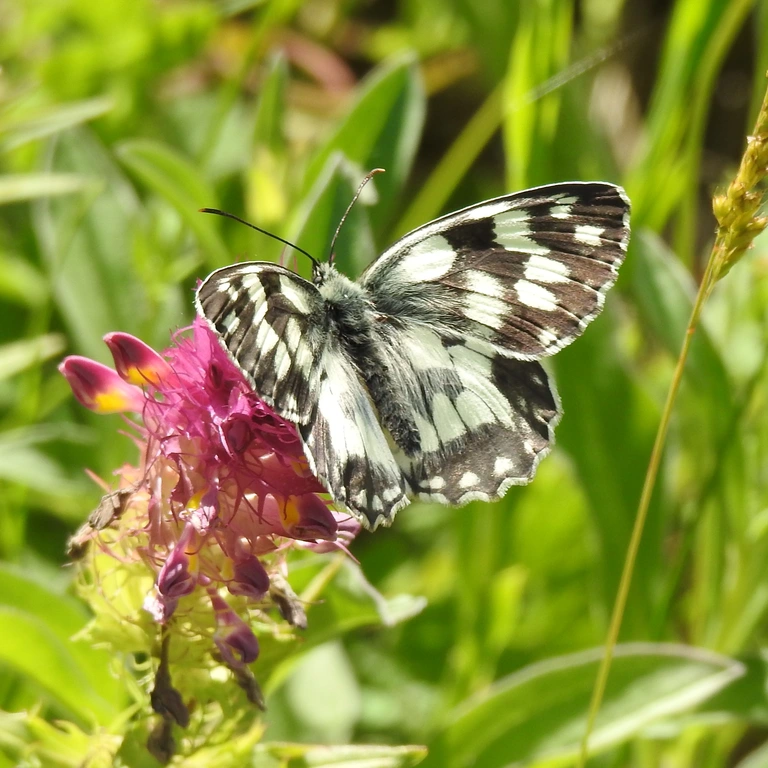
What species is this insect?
Melanargia galathea
